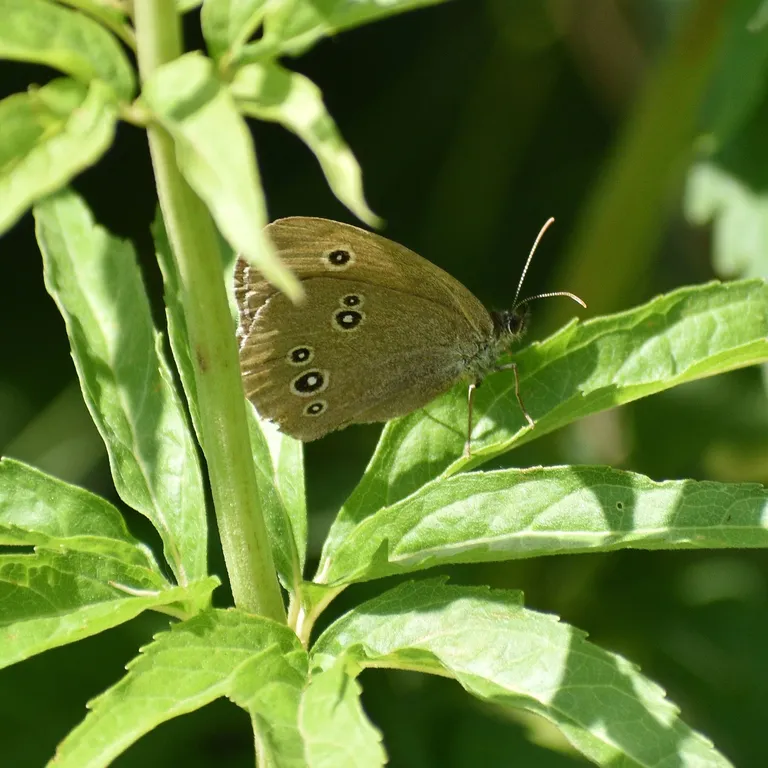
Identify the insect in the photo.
Aphantopus hyperantus
